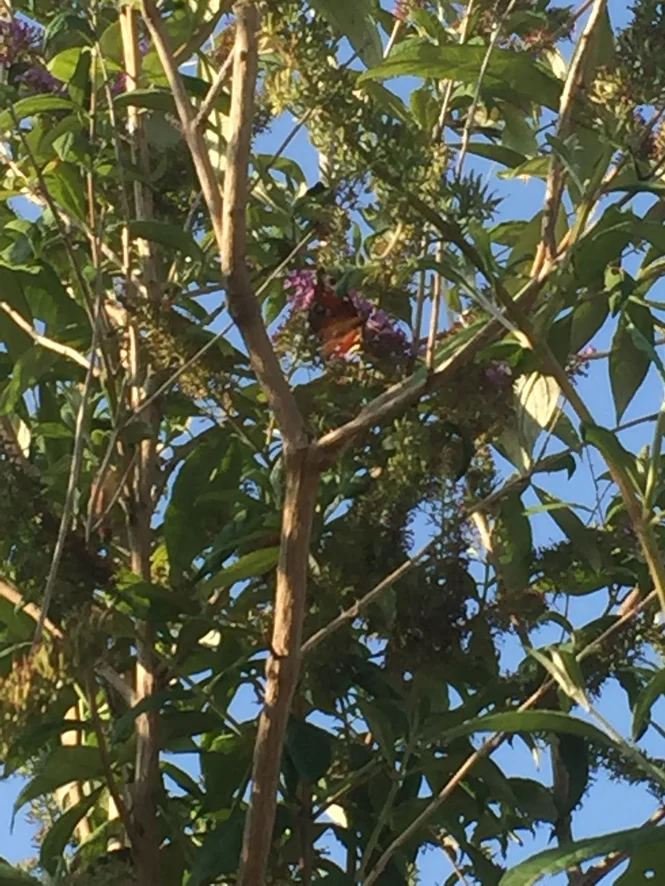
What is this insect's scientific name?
Aglais io
